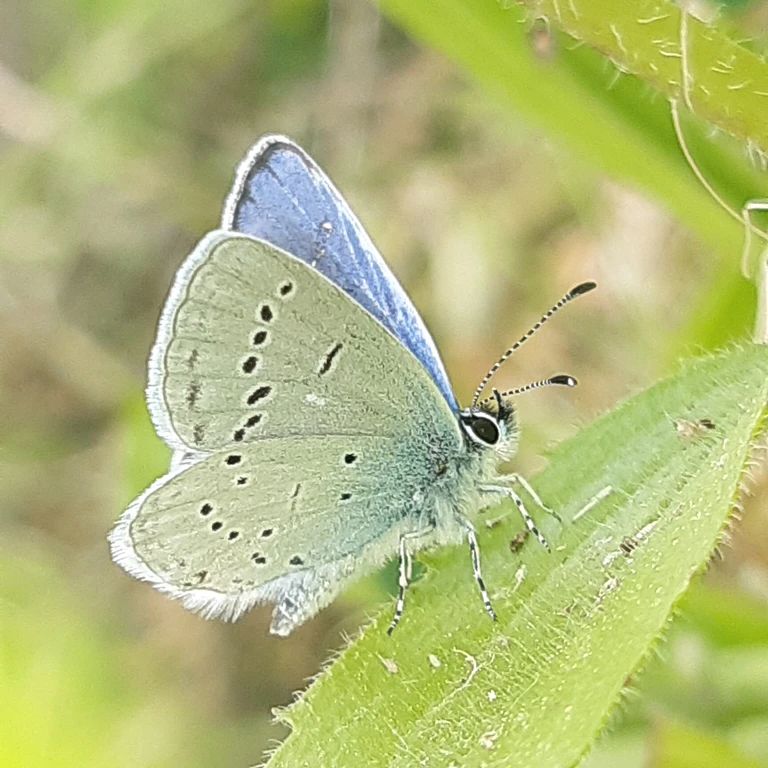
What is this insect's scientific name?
Cupido decolorata (also Elkalyce decolorata)
